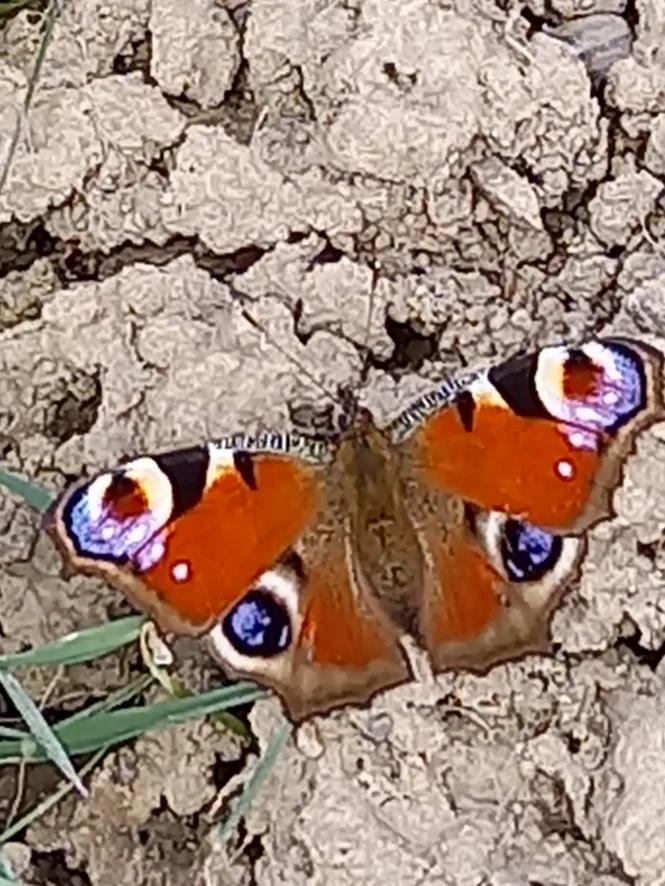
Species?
Aglais io
